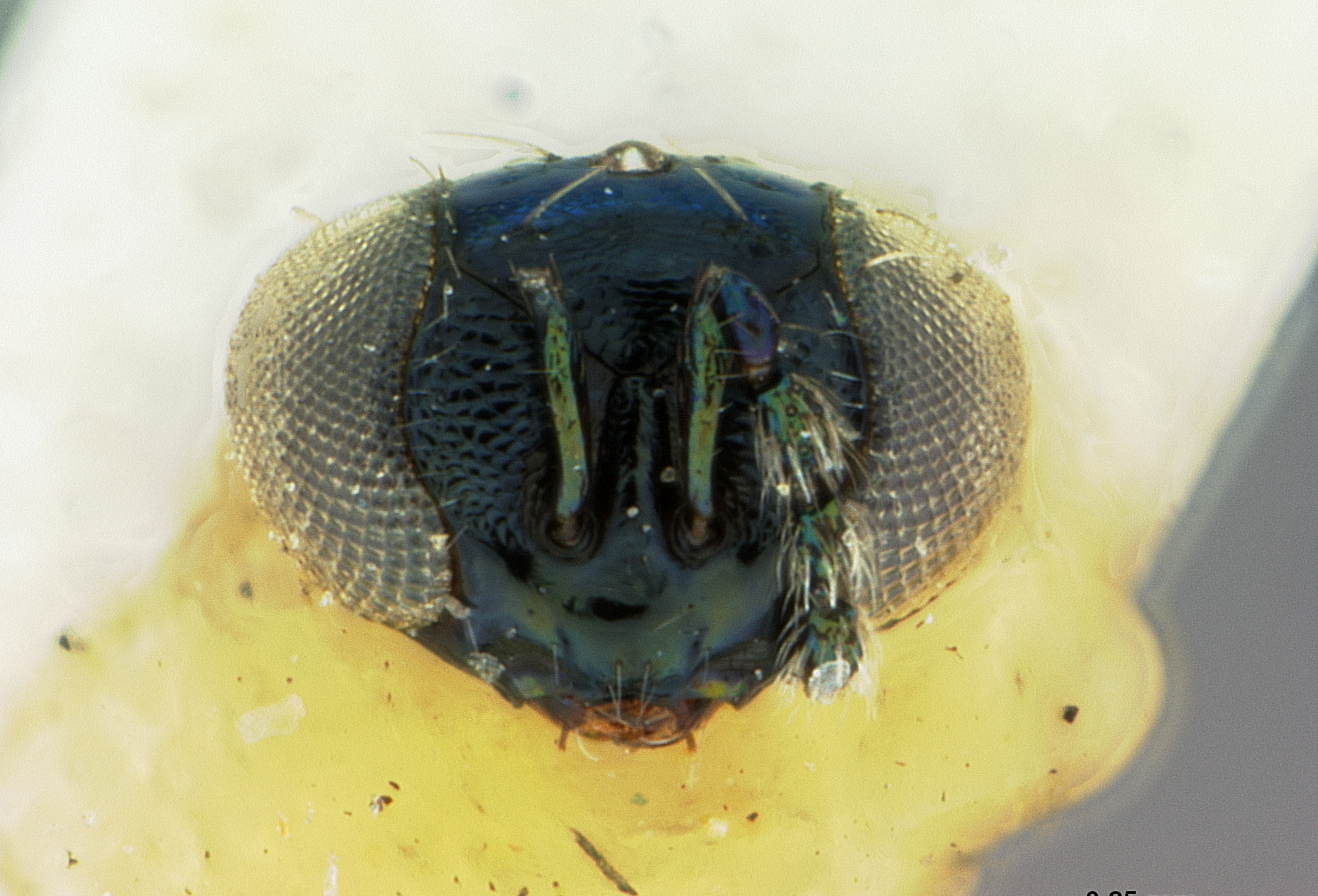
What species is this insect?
Derostenus bifoveolatus
